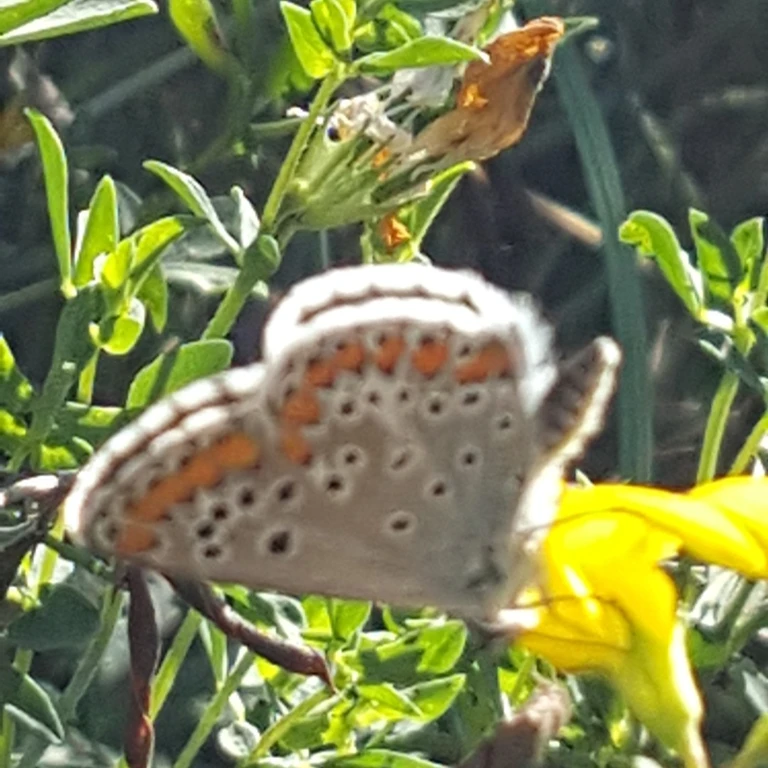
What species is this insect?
Aricia agestis/artaxerxes
